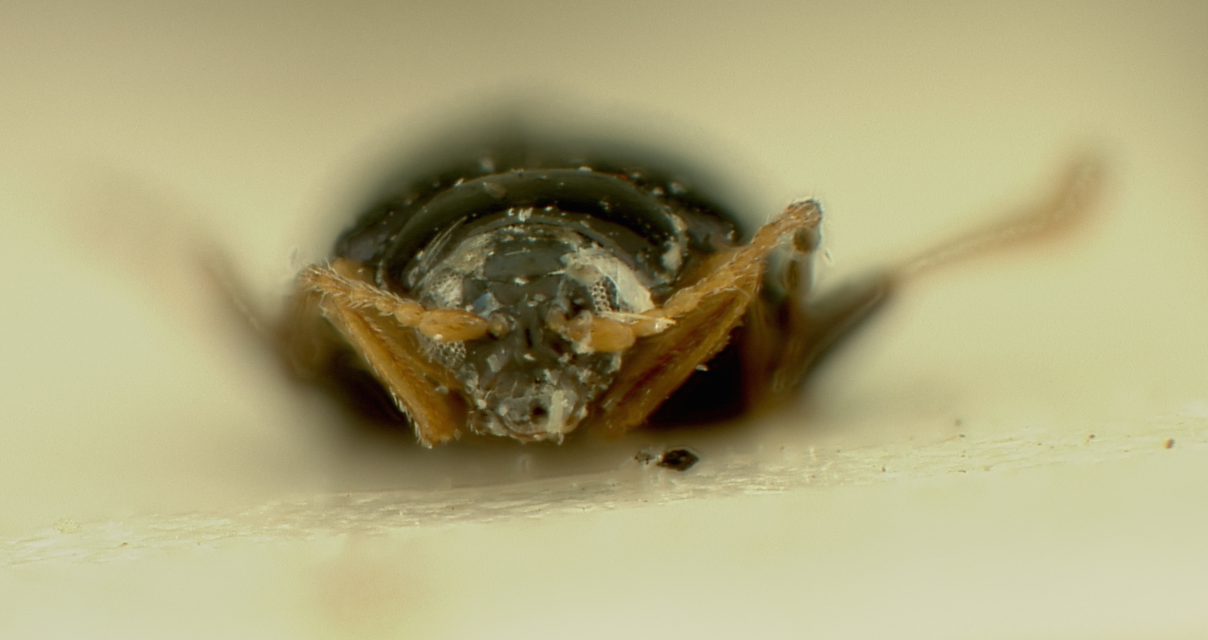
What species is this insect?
Aphthona taniae
